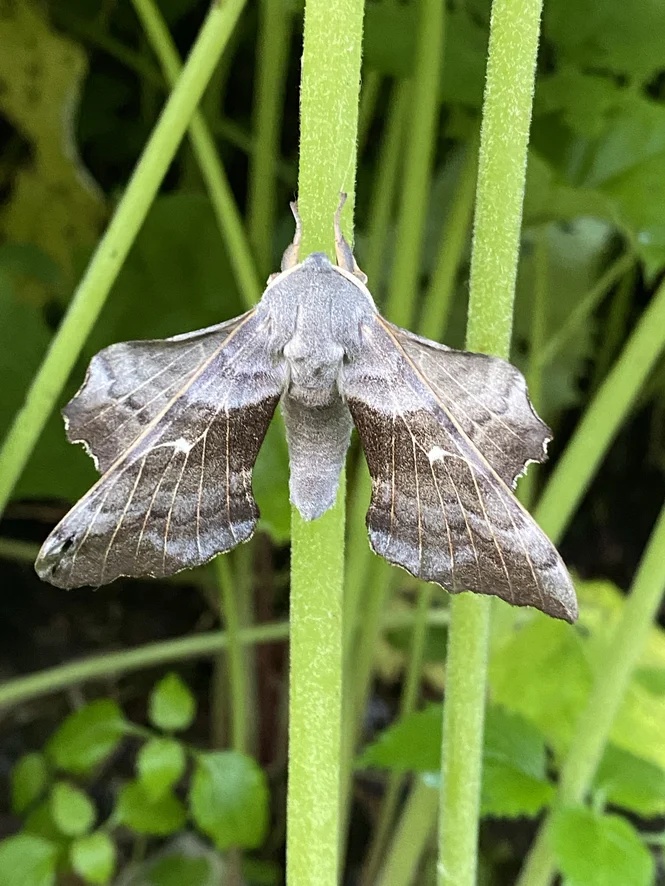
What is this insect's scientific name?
Laothoe populi
